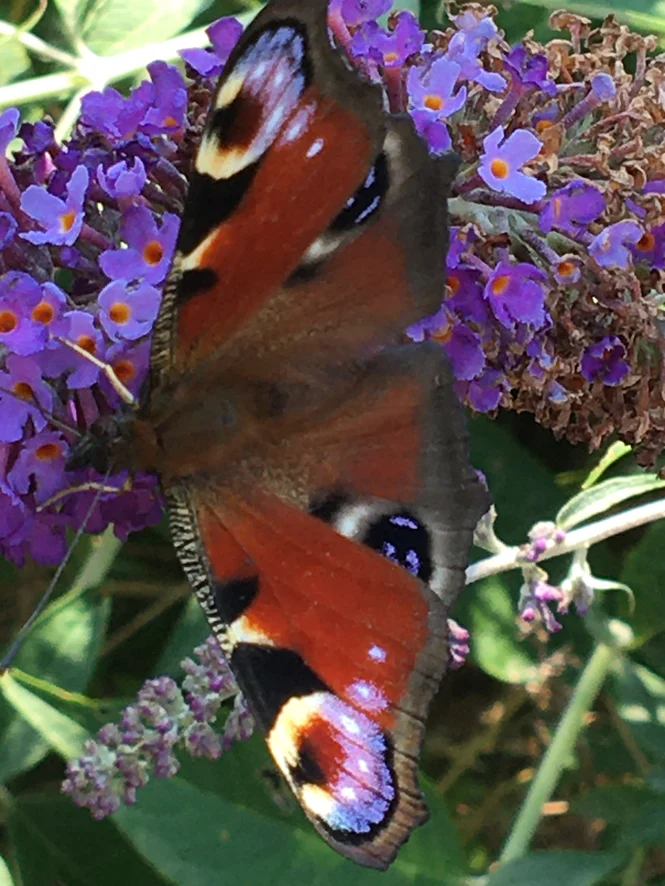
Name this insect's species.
Aglais io
